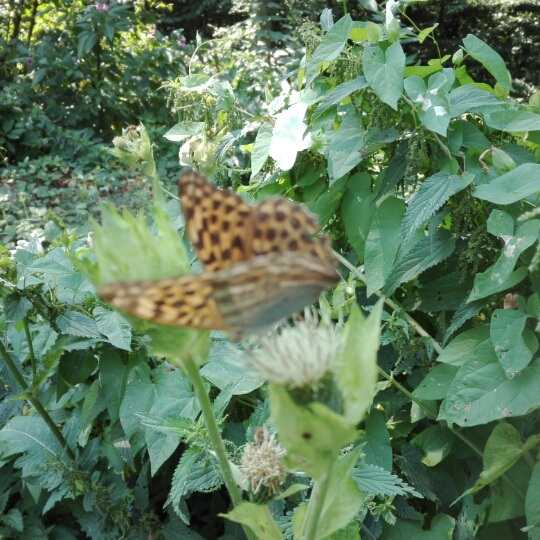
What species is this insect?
Argynnis paphia
